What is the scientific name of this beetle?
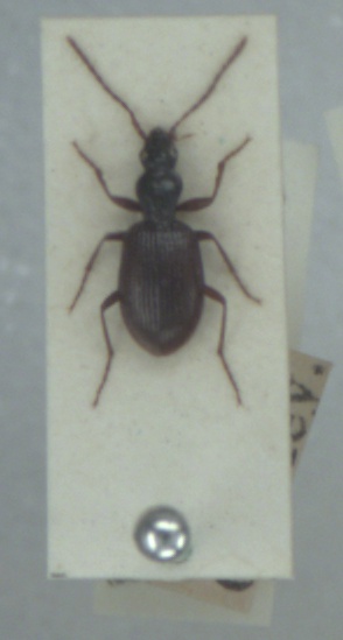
Oxypselaphus obscurus
